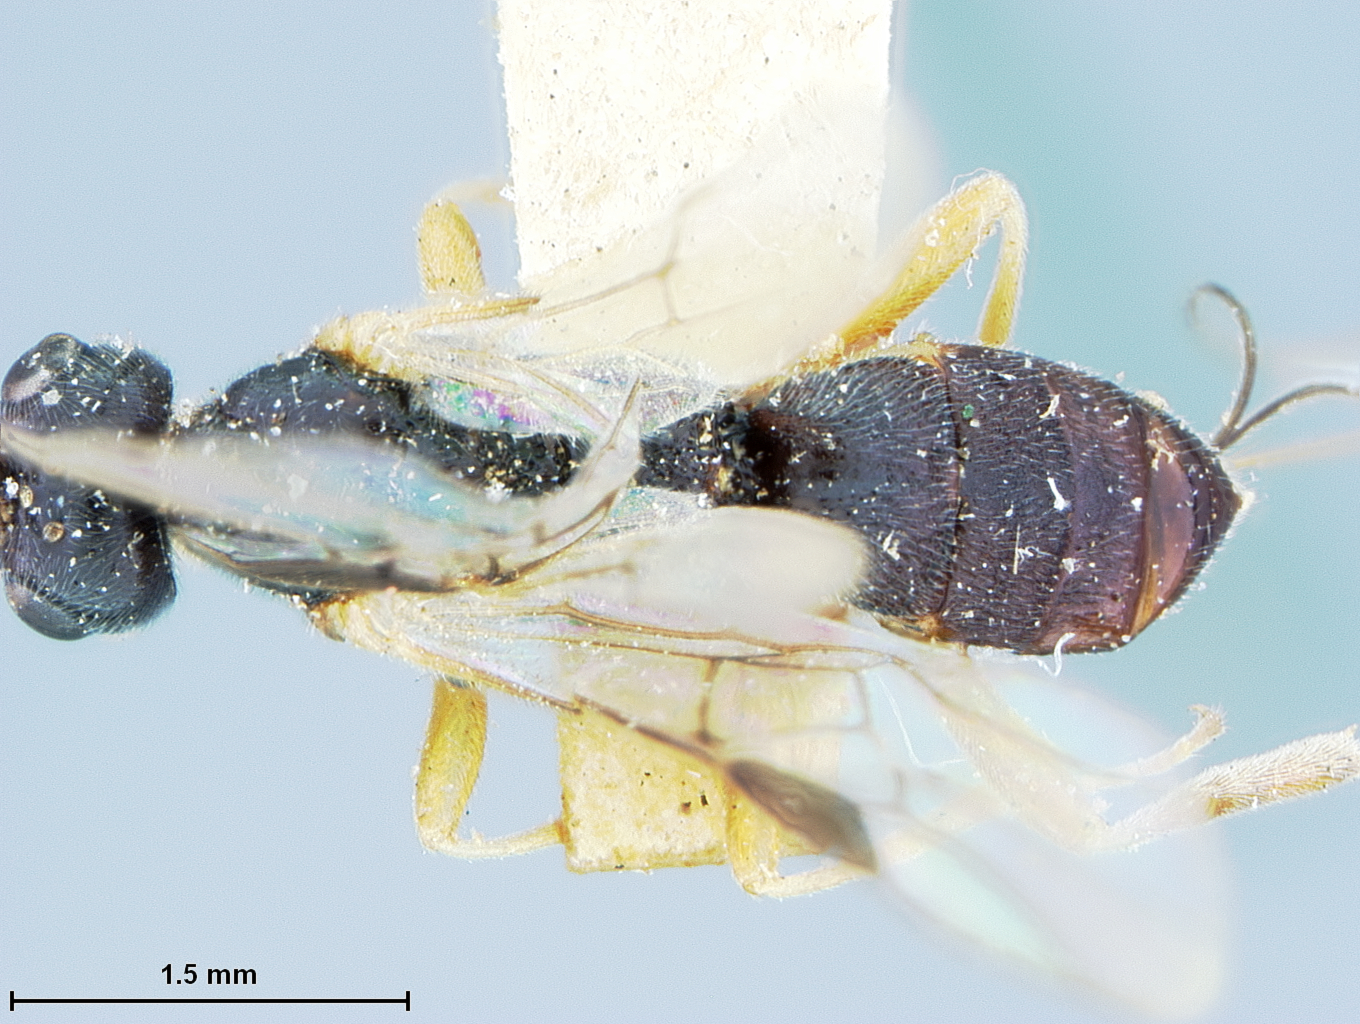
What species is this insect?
Eubadizon phymatodis
